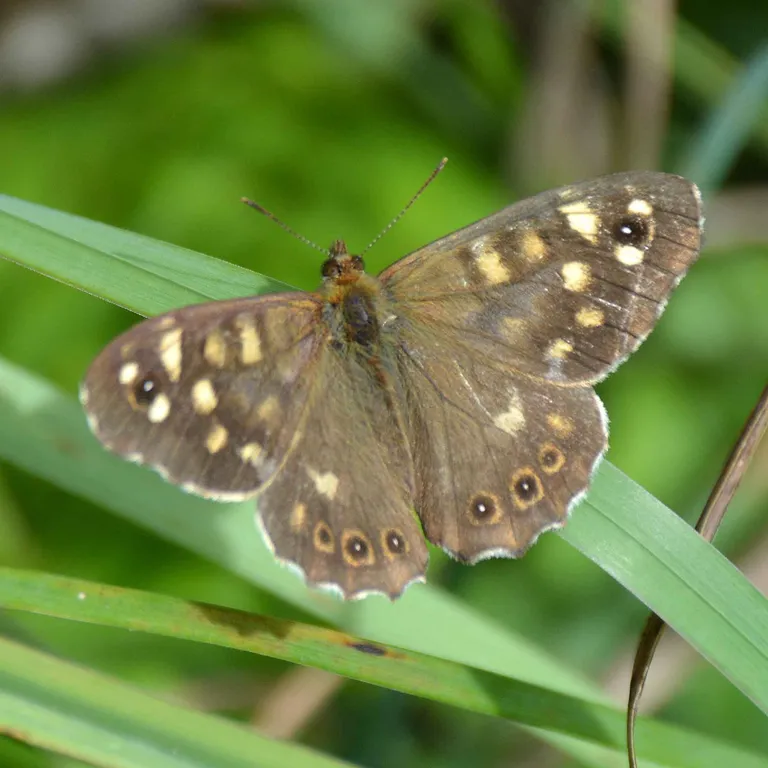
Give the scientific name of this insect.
Pararge aegeria
